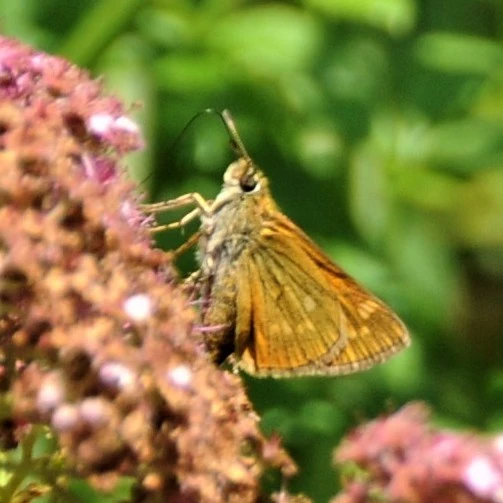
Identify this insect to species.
Ochlodes sylvanus (also Ochlodes venata)
